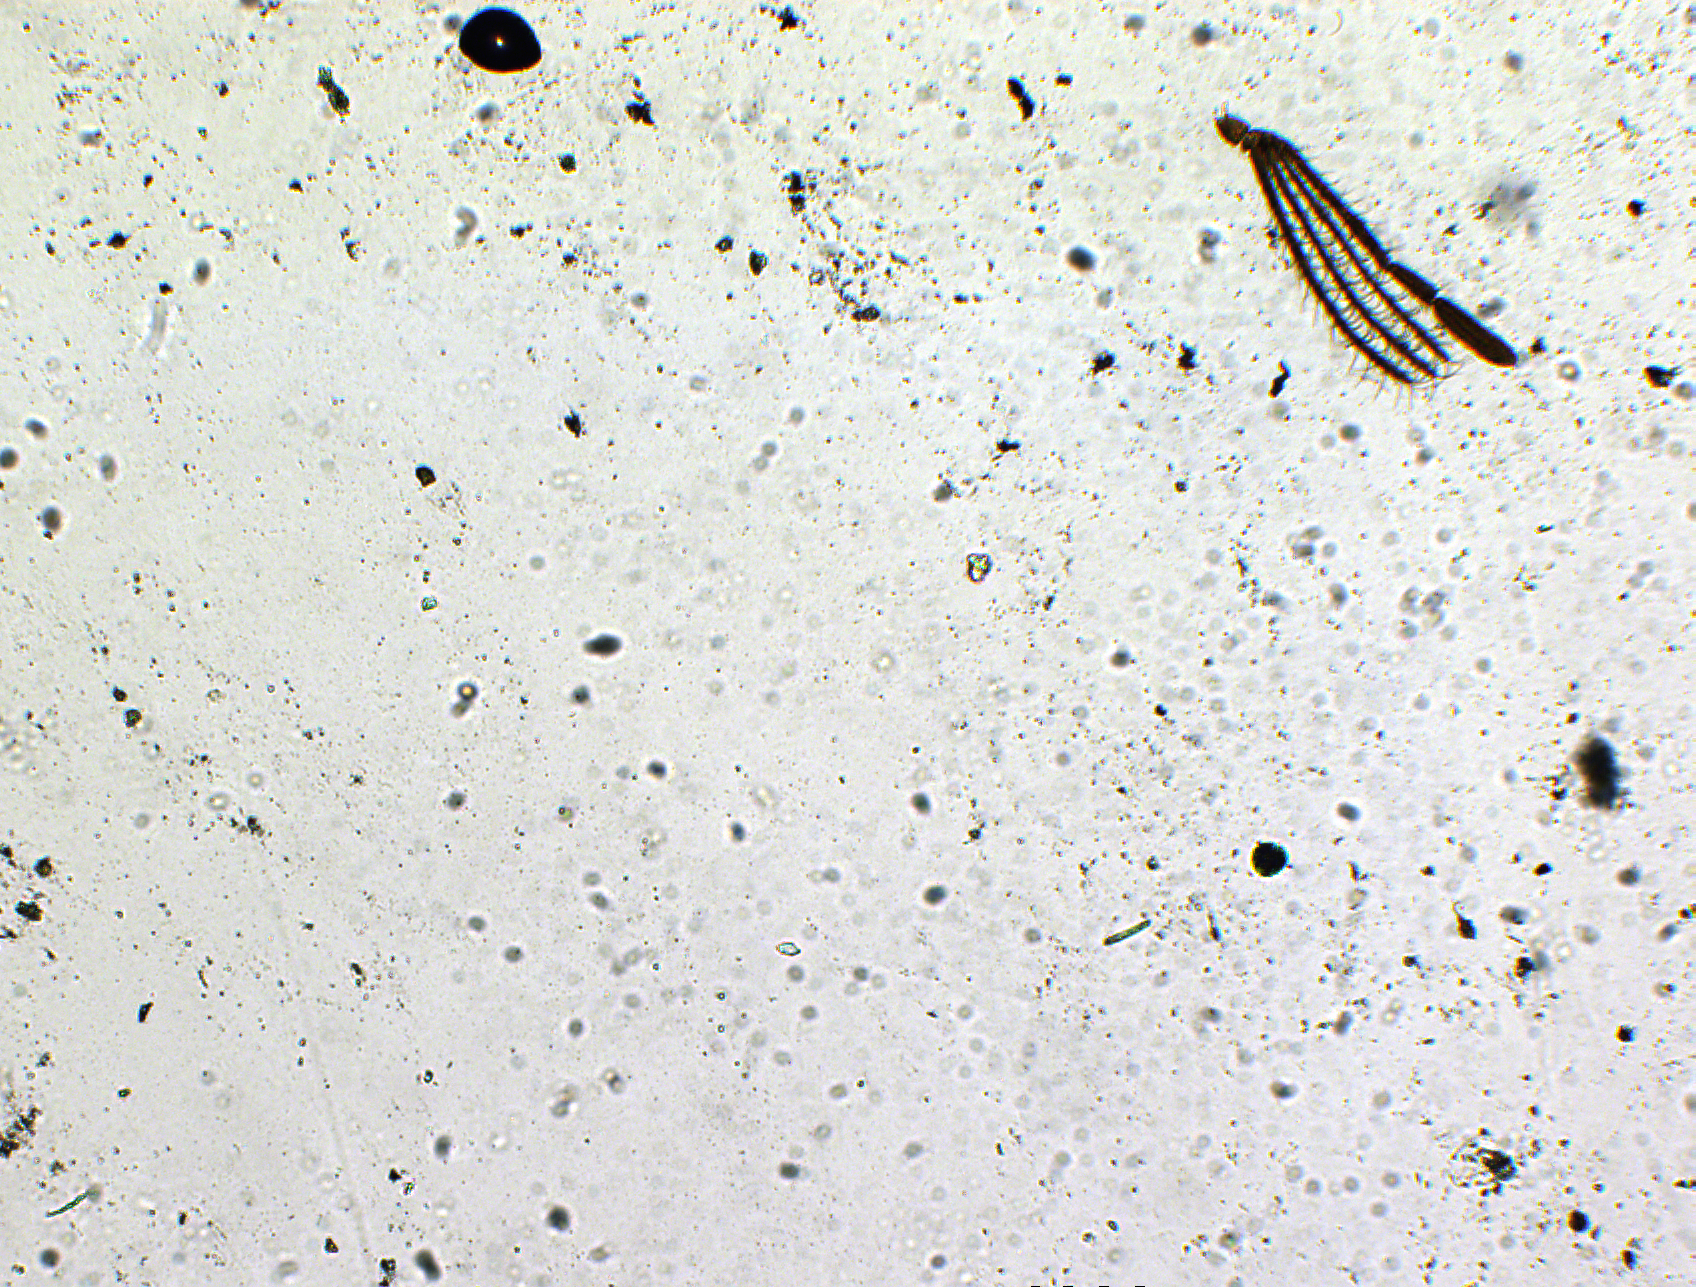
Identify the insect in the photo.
Tricnemus peninsularis
